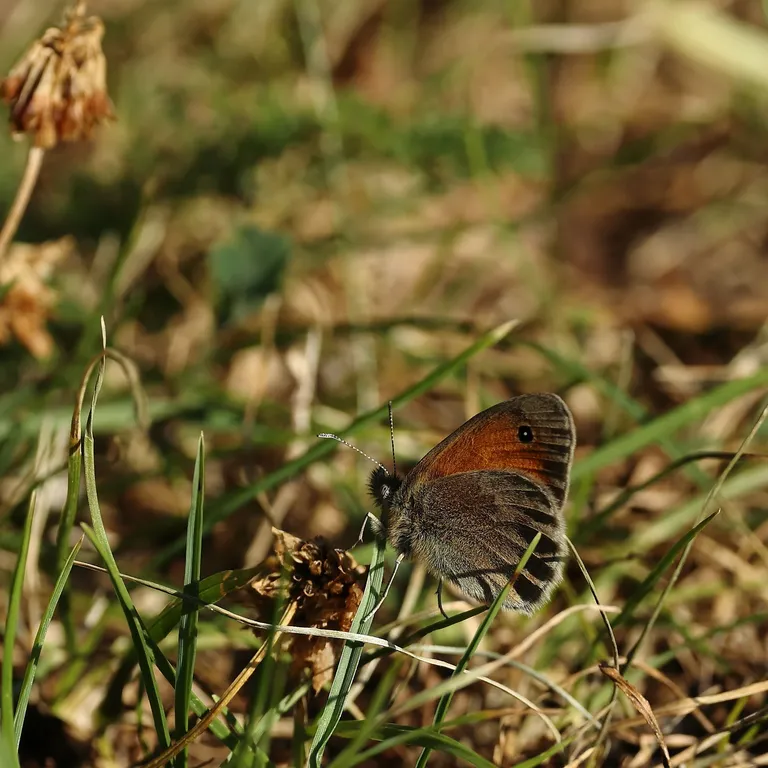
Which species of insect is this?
Coenonympha pamphilus
